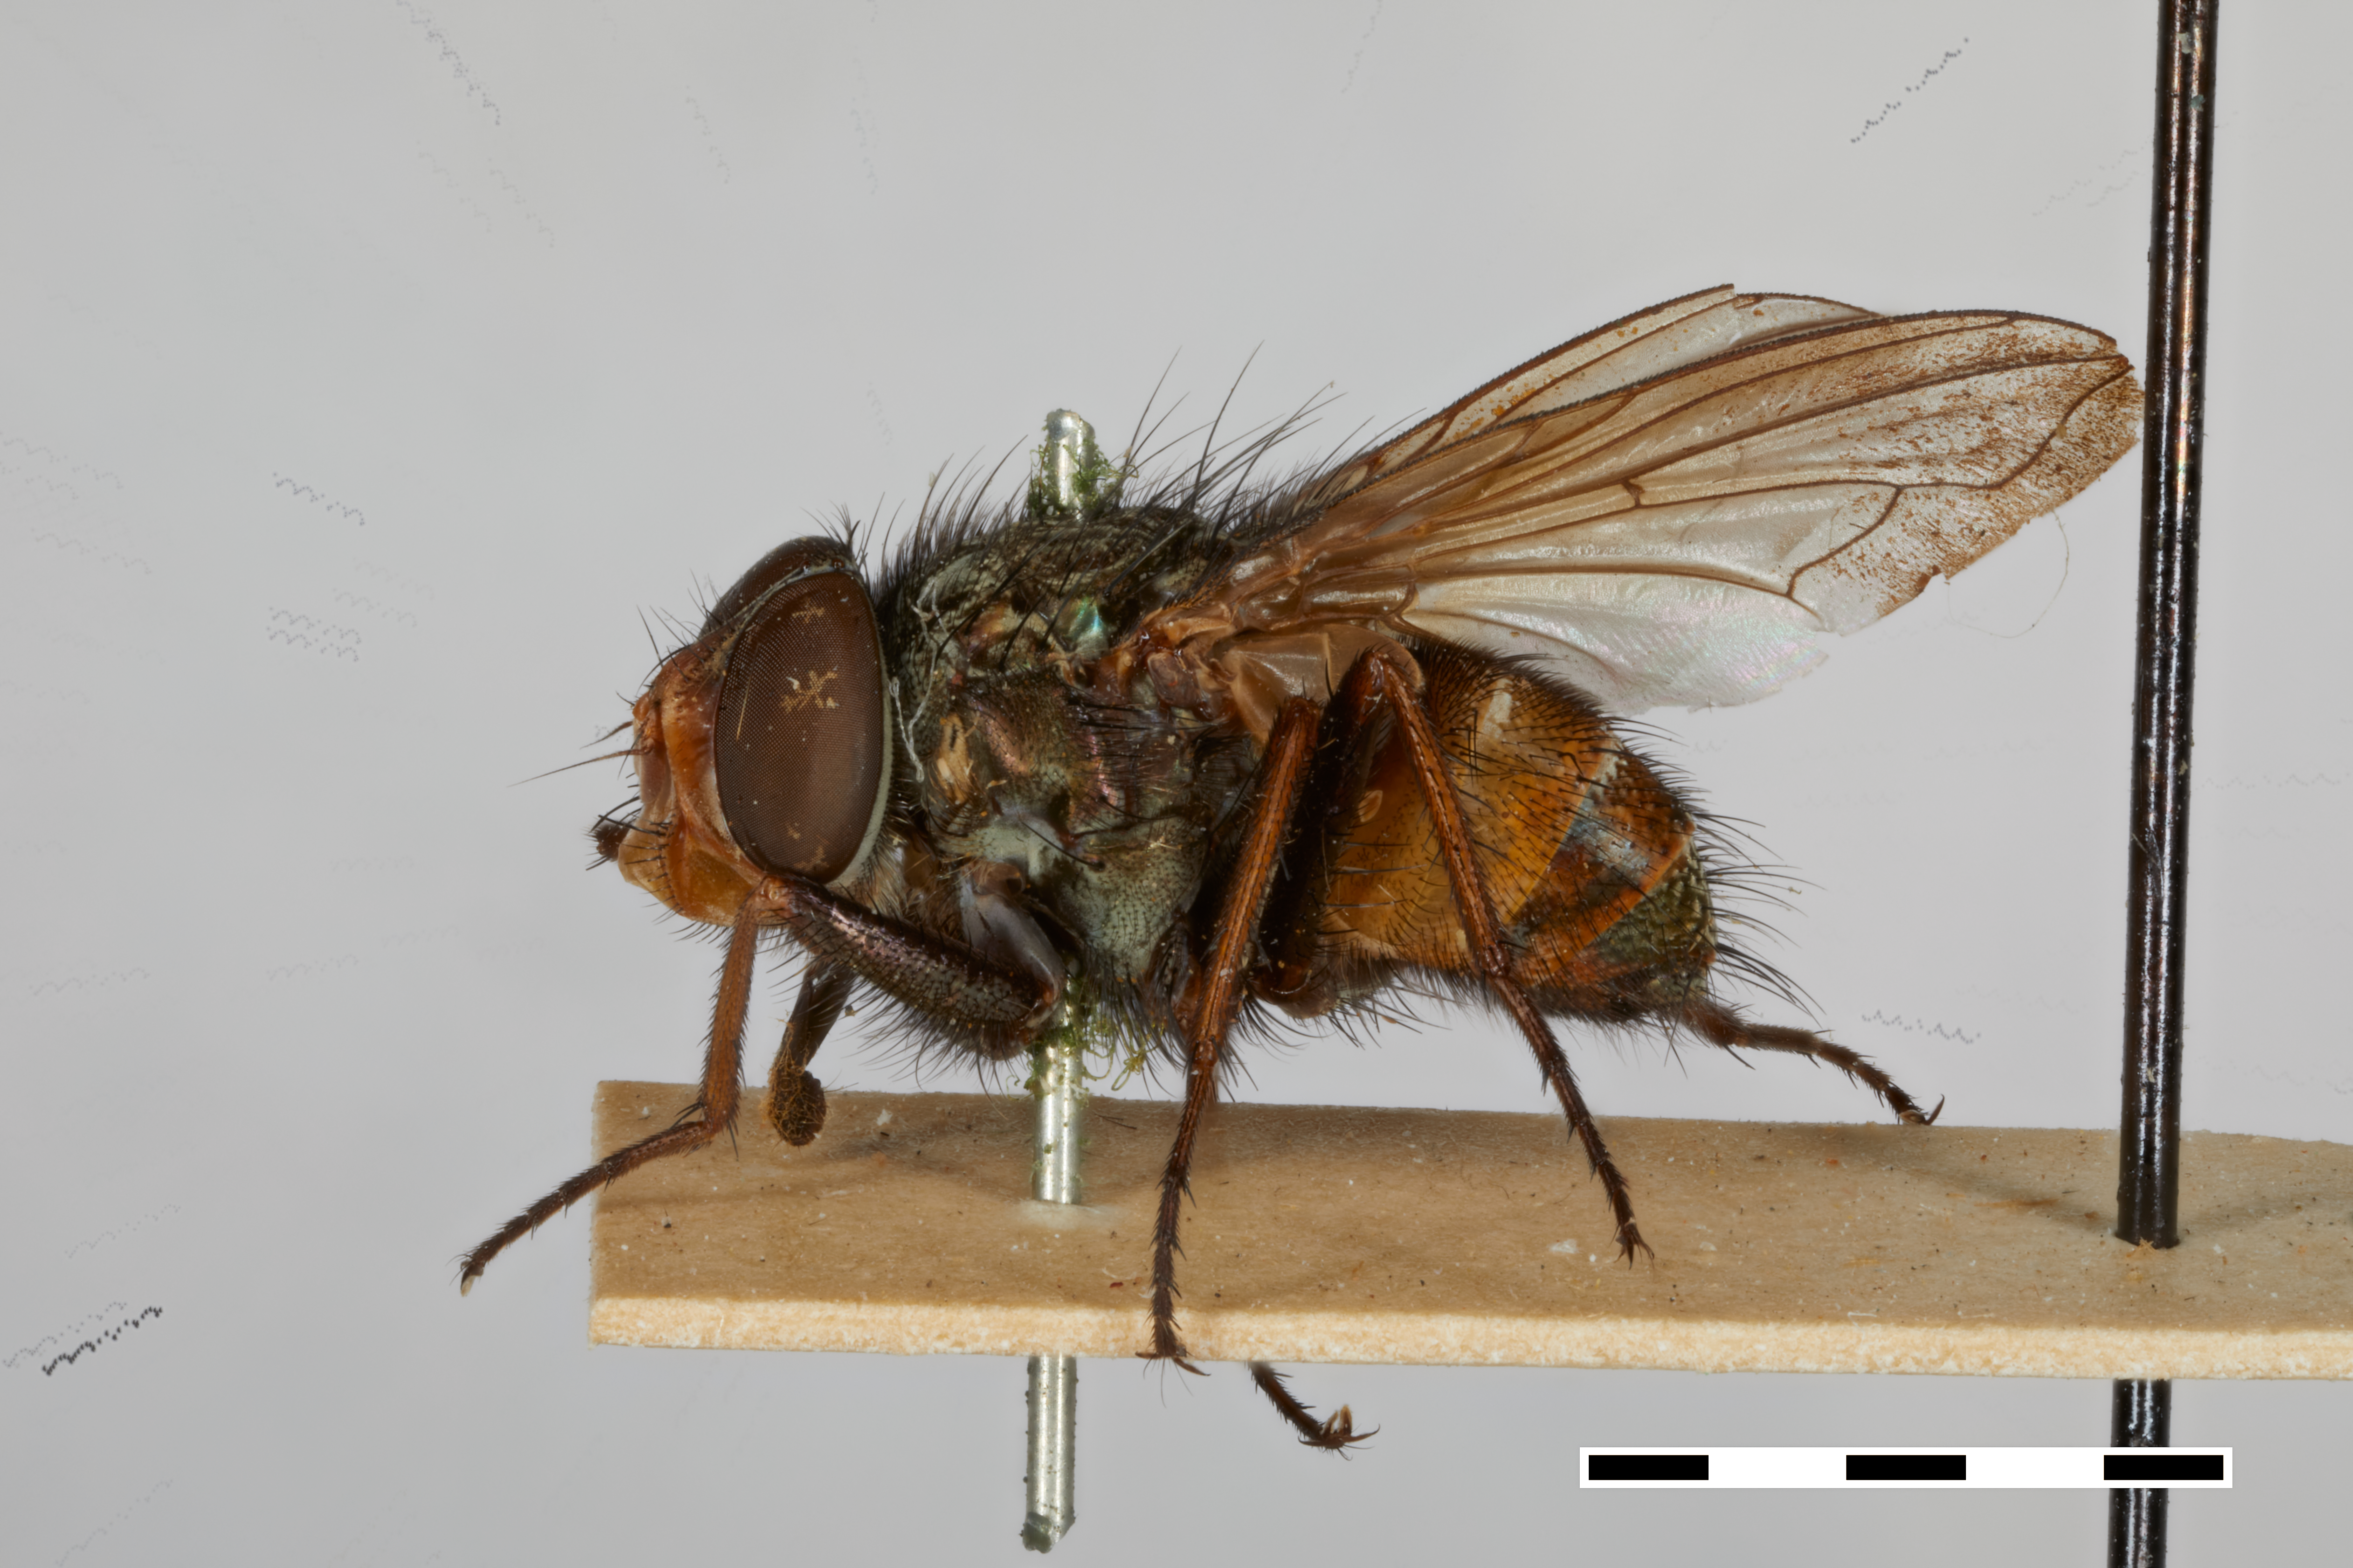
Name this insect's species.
Metallea nigribarba
